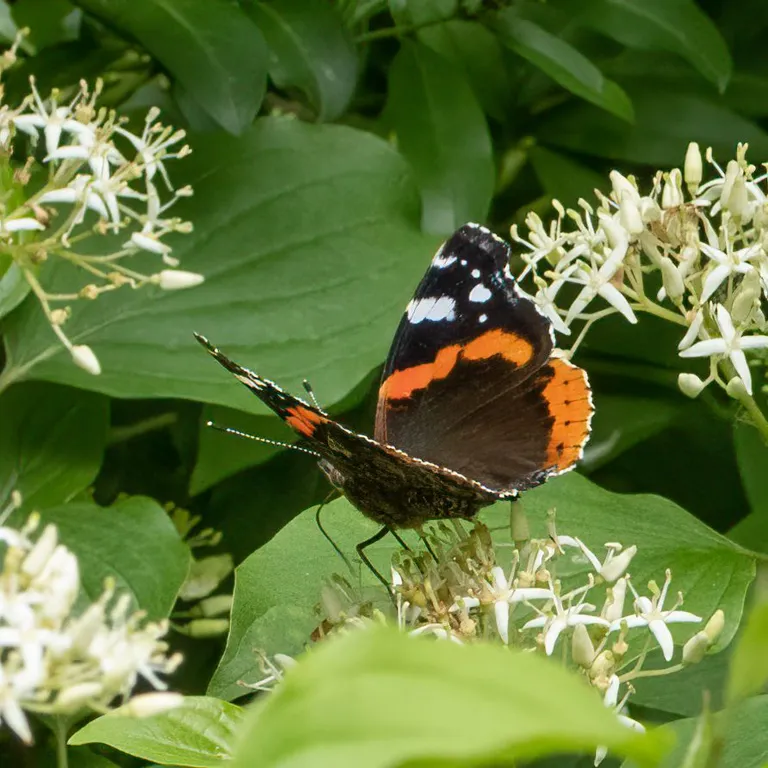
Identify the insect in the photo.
Vanessa atalanta
